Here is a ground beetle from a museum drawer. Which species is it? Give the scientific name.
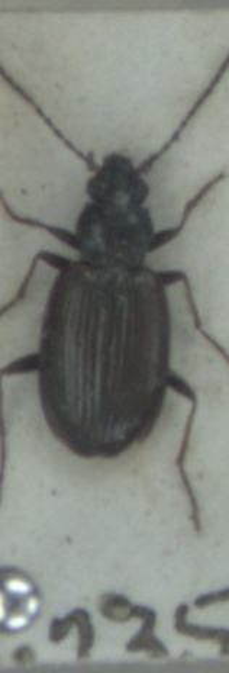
Bembidion tibiale
